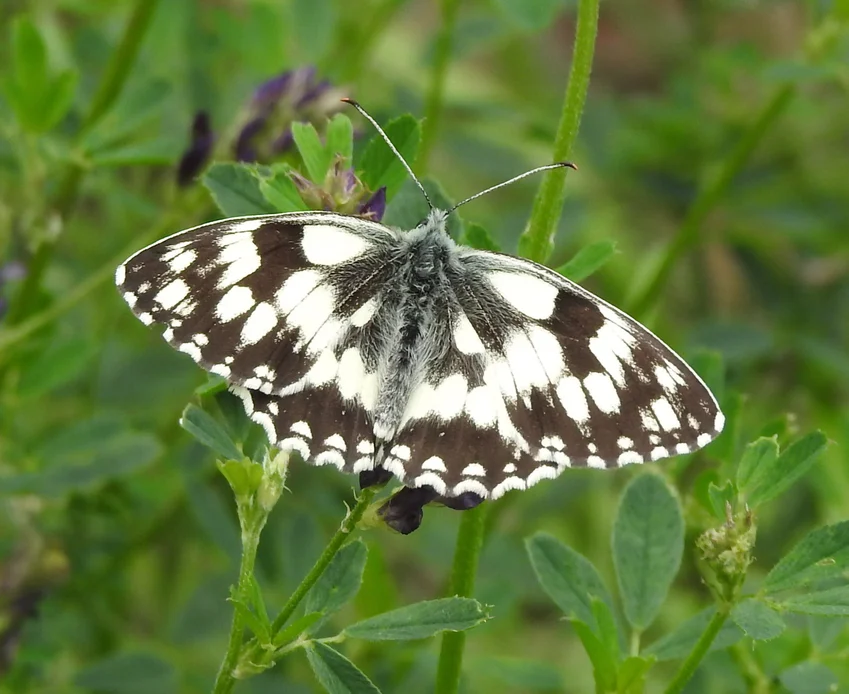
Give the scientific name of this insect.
Melanargia galathea
